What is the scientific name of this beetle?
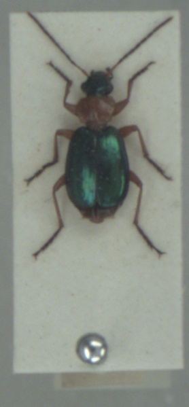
Lebia chlorocephala
